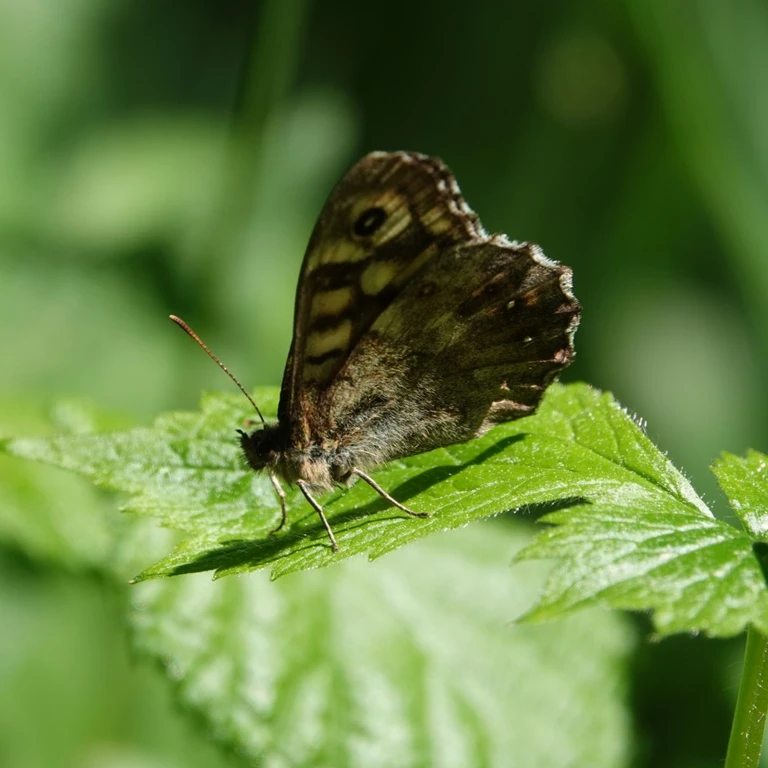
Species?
Pararge aegeria
